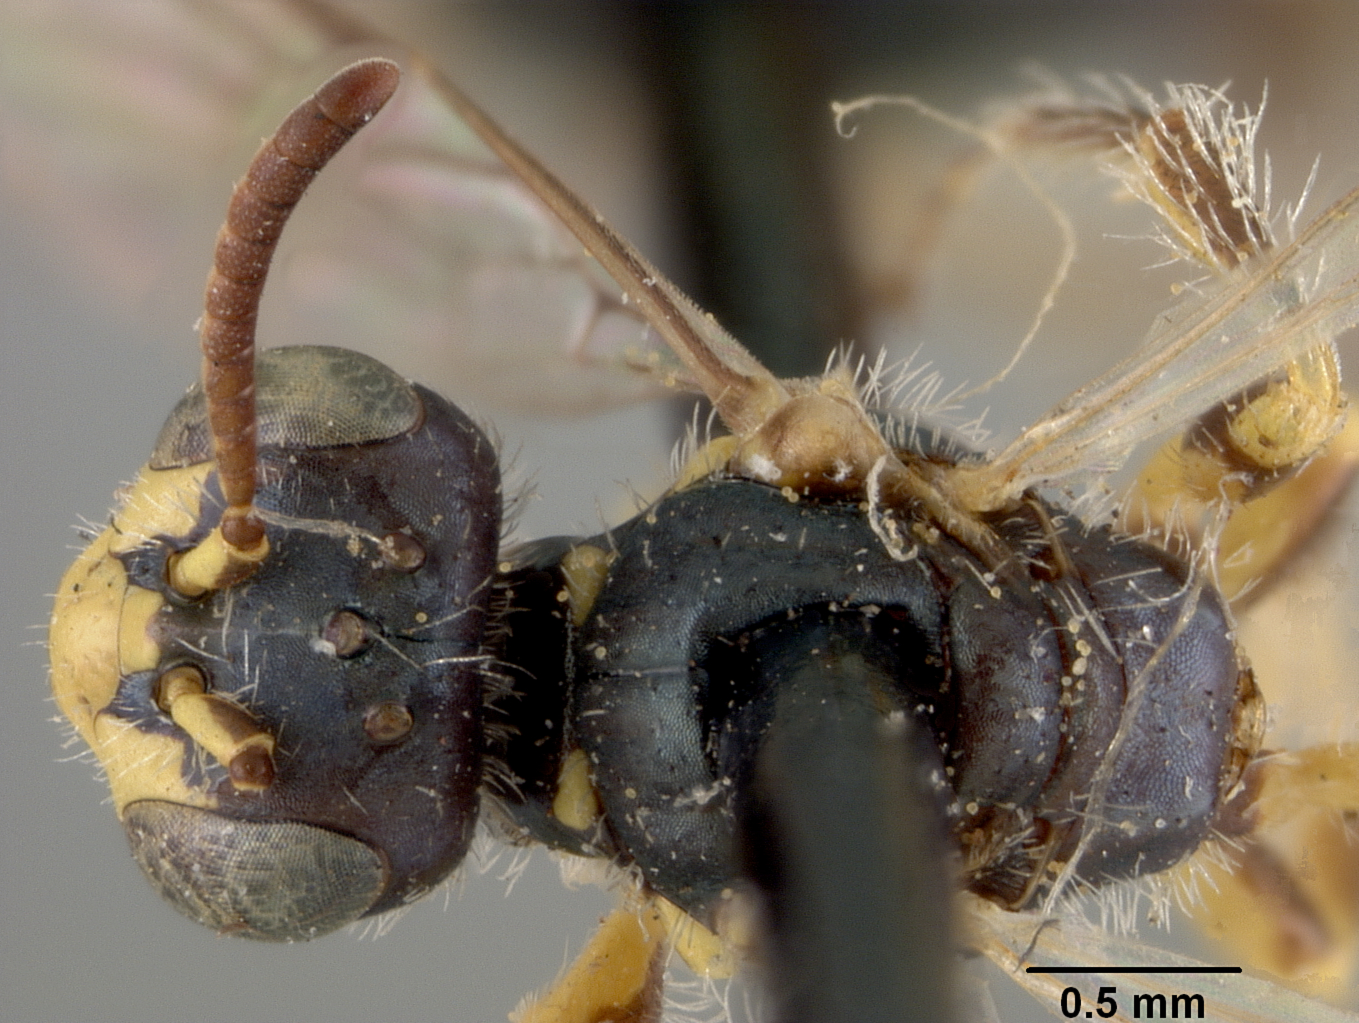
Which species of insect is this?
Perdita octomaculata
